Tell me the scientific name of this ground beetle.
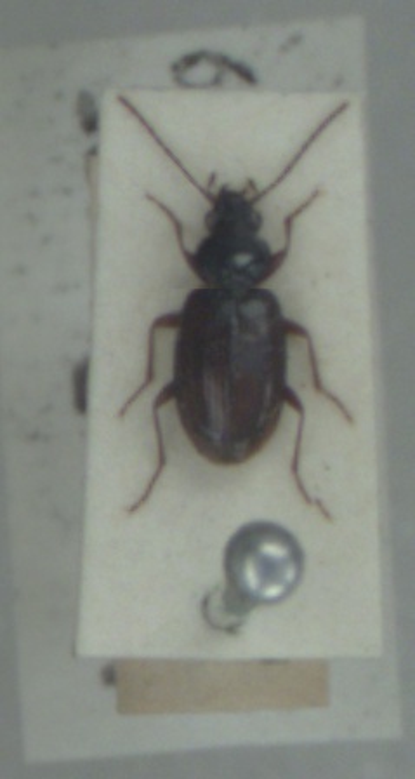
Bembidion iricolor
